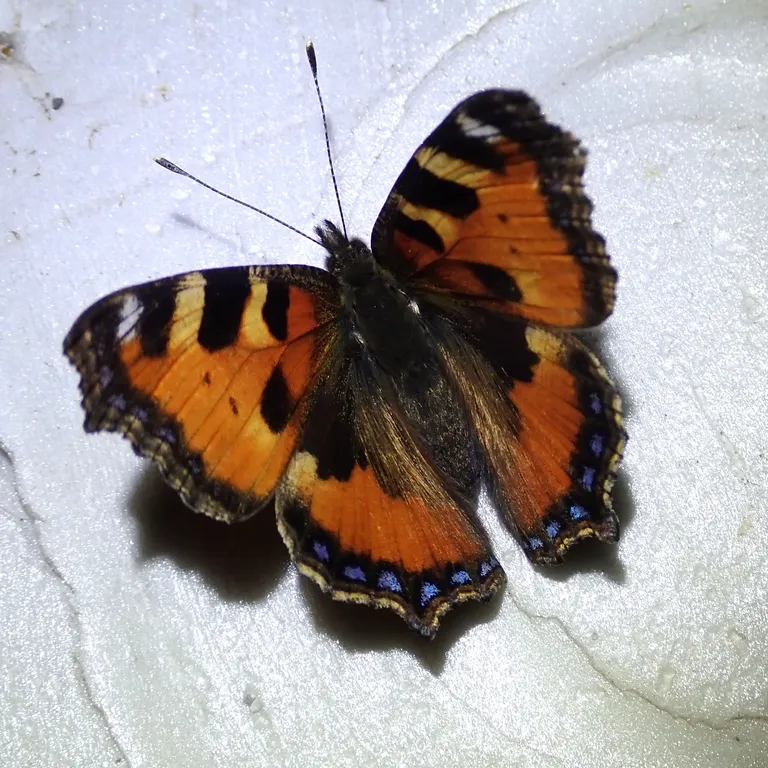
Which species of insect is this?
Aglais urticae
